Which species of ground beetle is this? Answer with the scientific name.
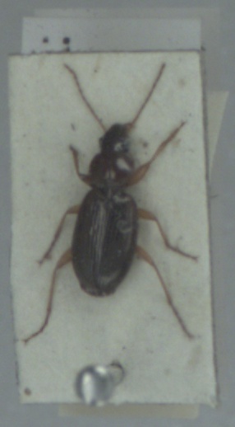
Olisthopus rotundatus
